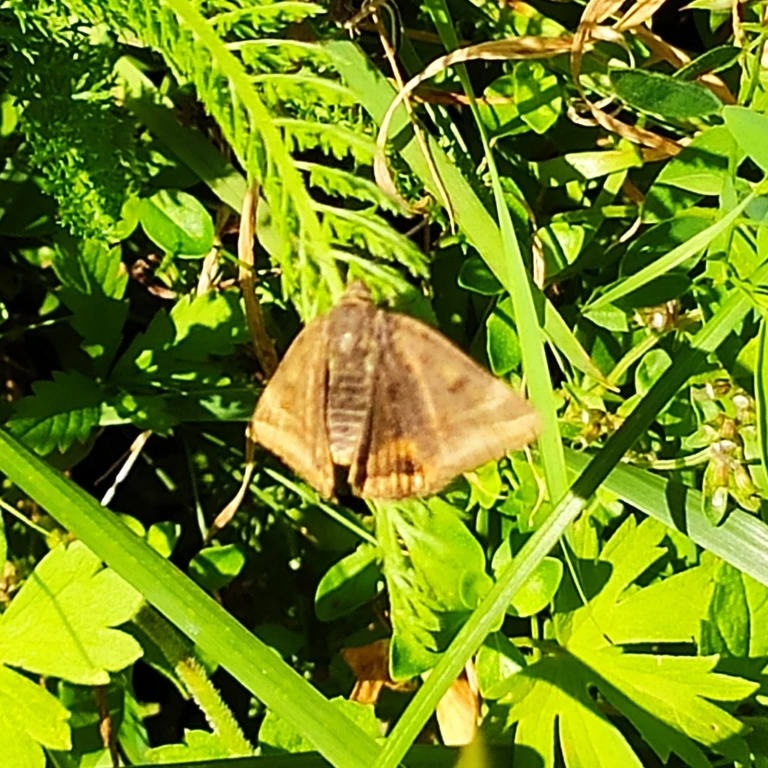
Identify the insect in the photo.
Euclidia glyphica
